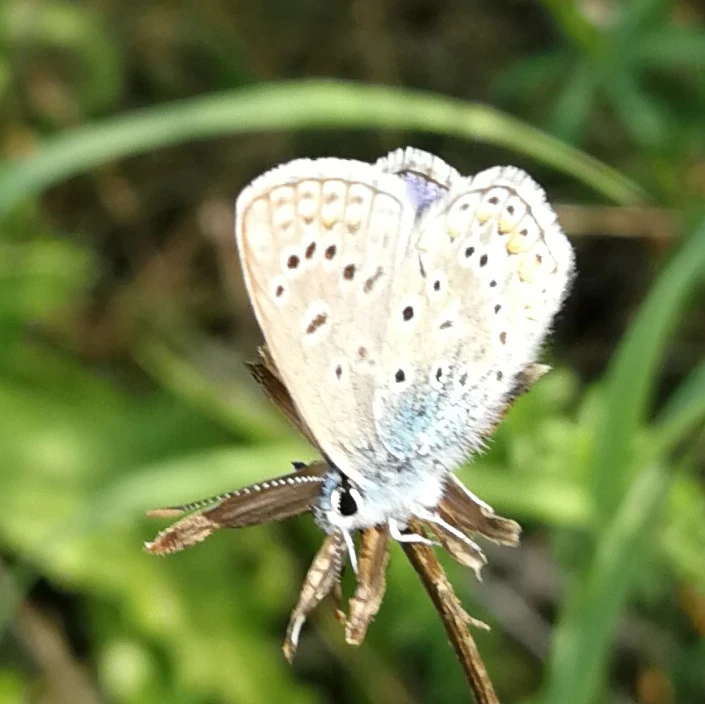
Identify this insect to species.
Polyommatus icarus
